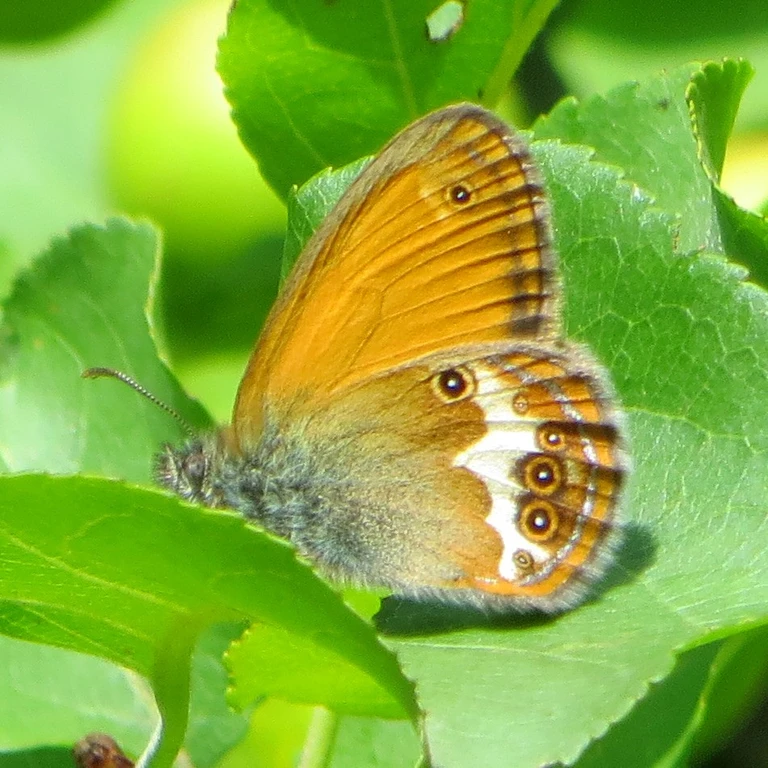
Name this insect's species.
Coenonympha arcania
